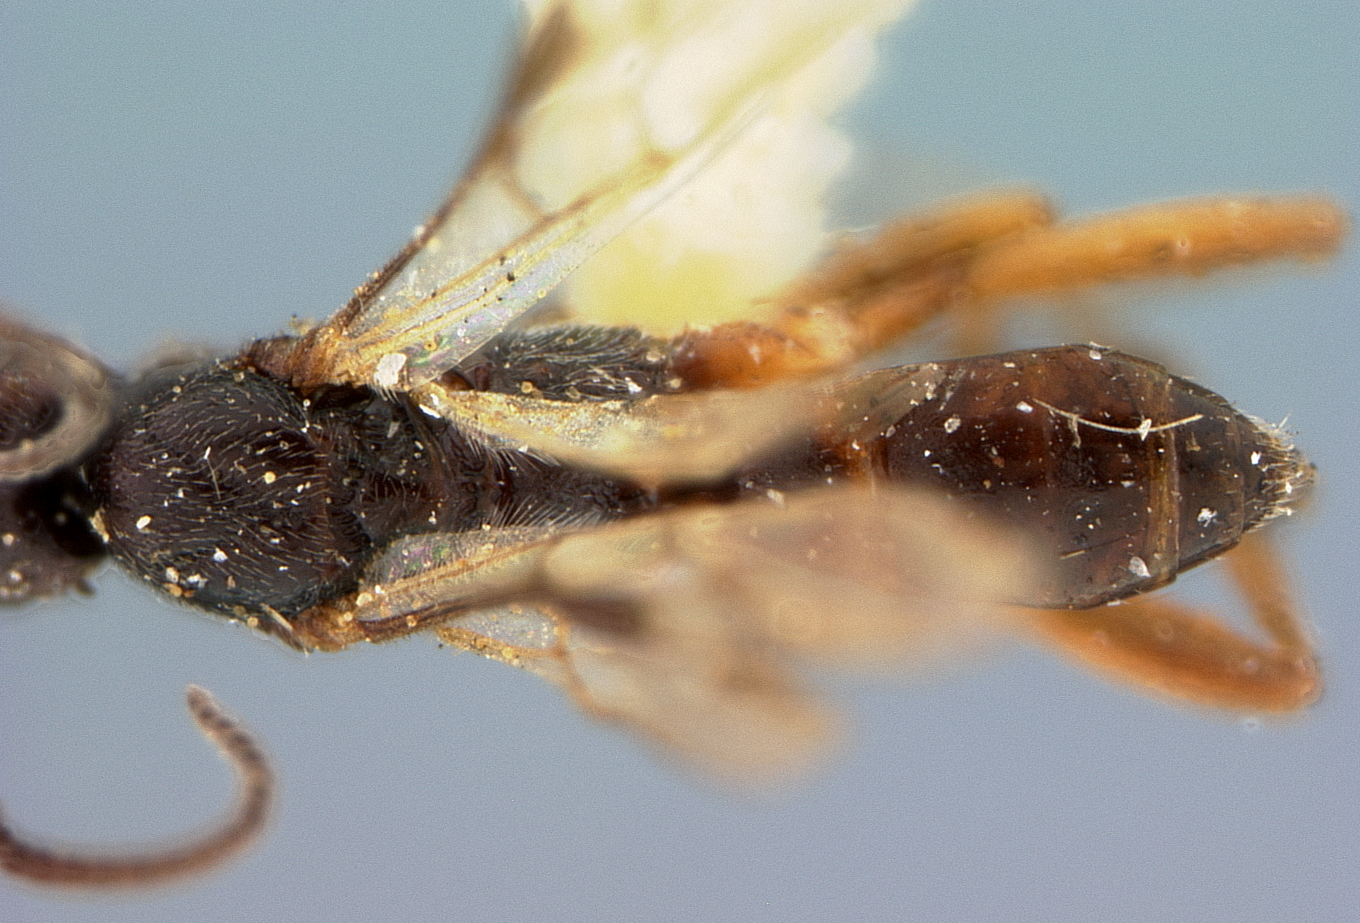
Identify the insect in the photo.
Orgilus clivicola
